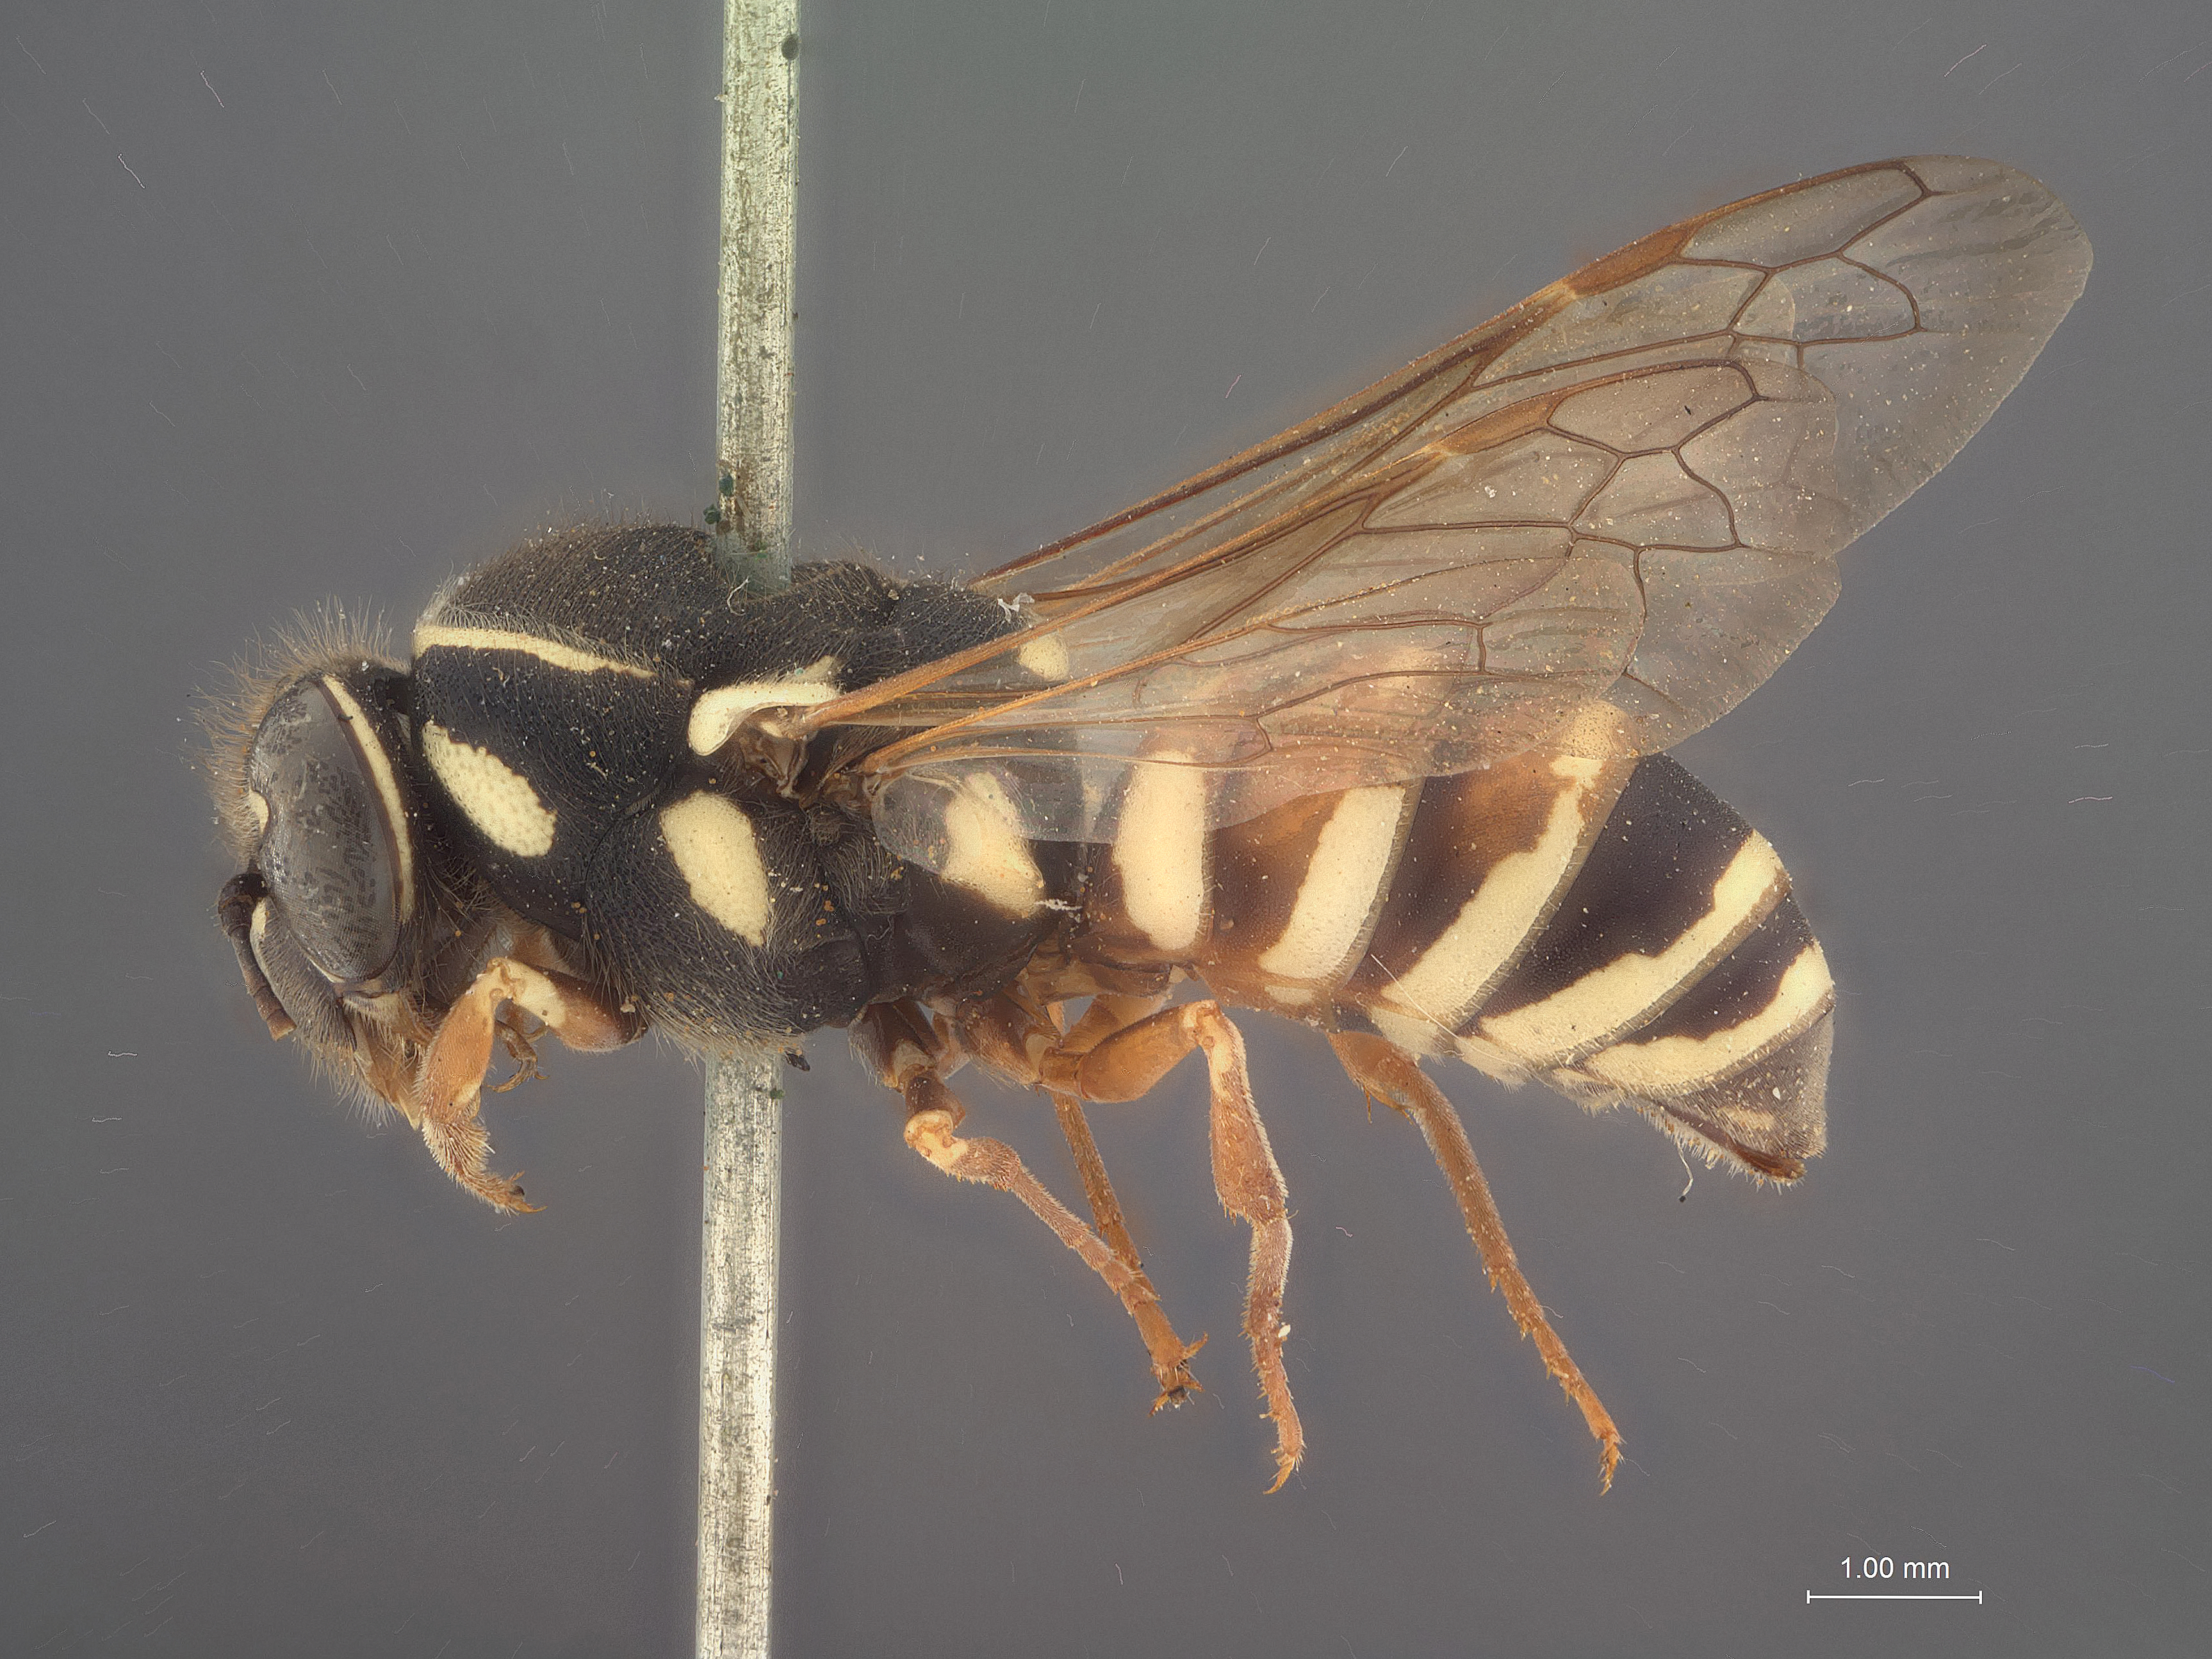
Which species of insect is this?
Pseudomasaris zonalis
